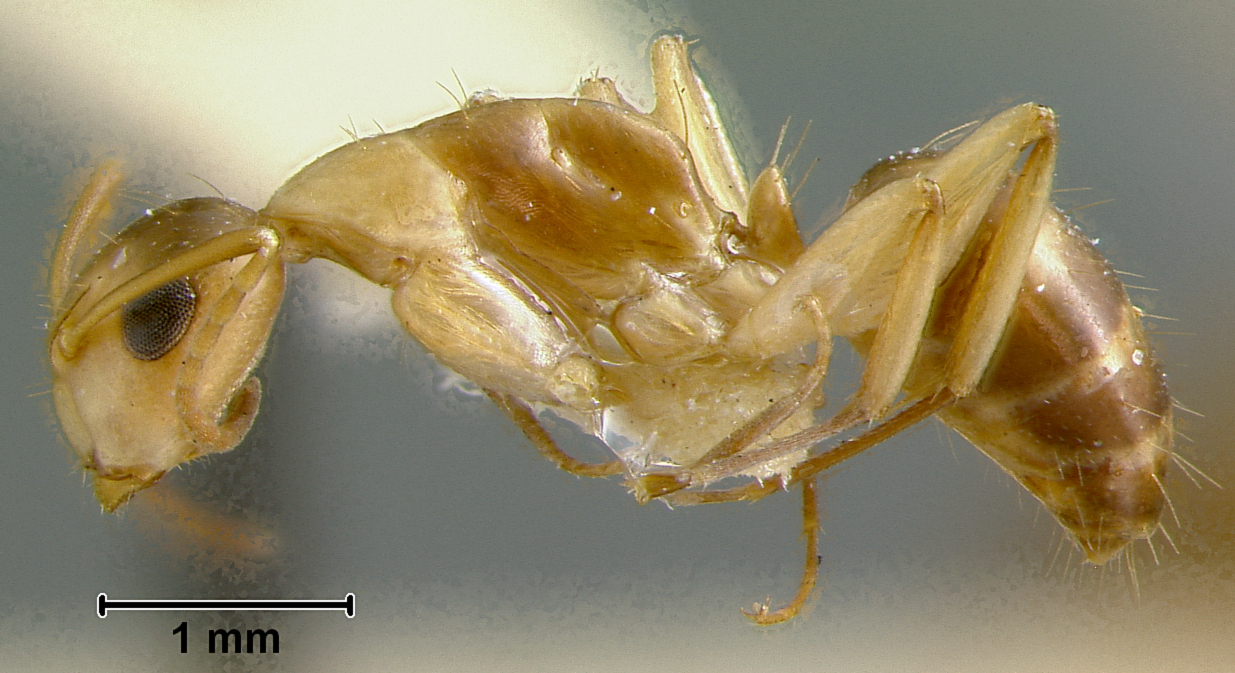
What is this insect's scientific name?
Camponotus macilentus
